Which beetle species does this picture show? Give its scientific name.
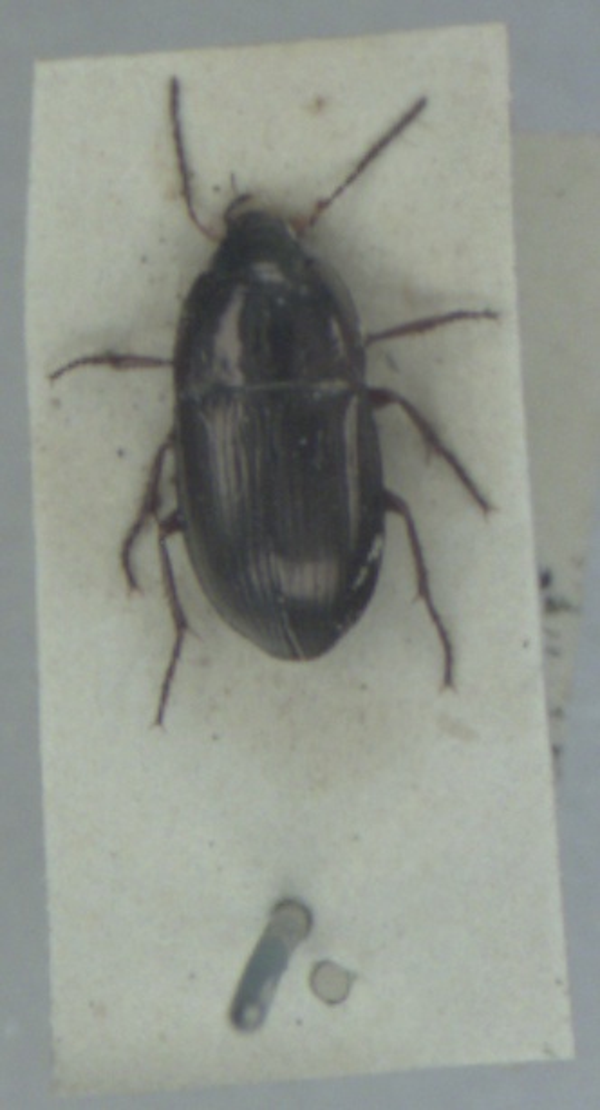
Amara communis
